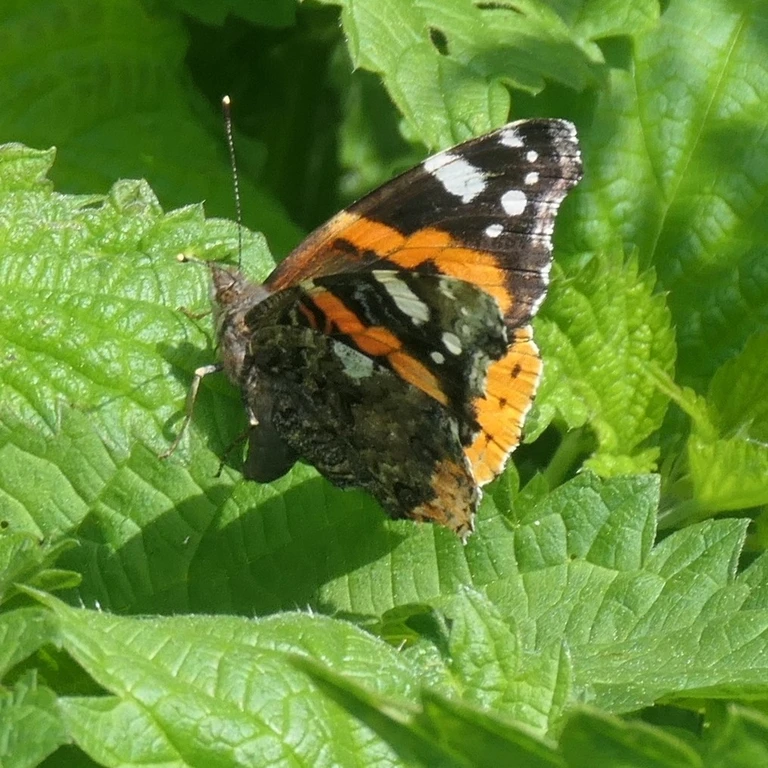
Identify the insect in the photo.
Vanessa atalanta
